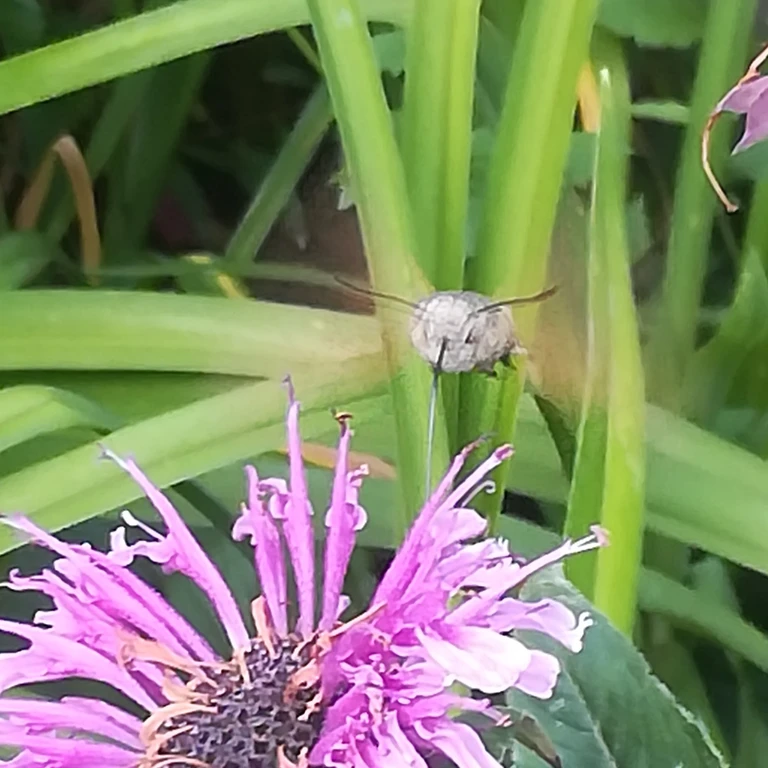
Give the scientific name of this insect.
Macroglossum stellatarum
